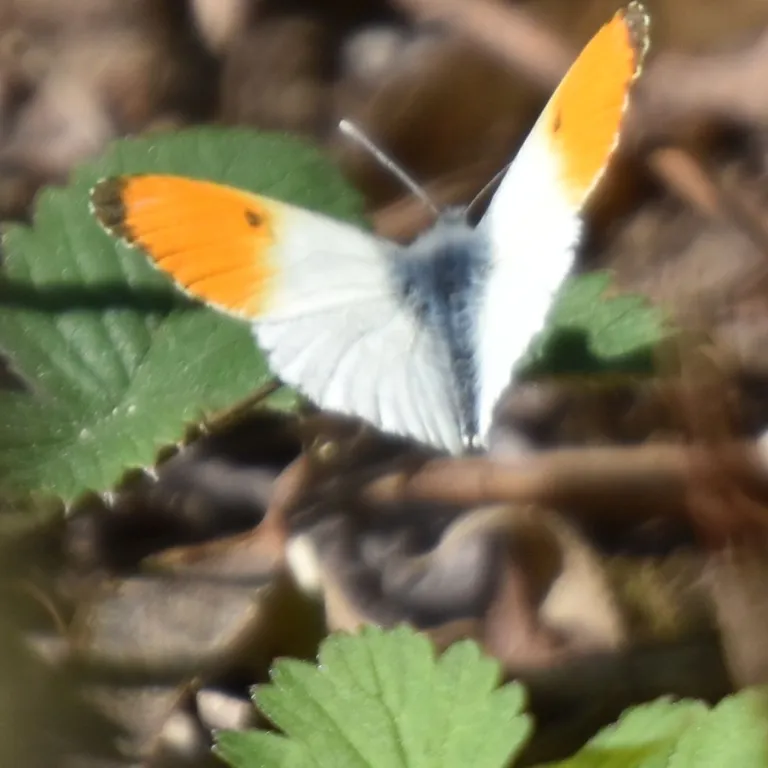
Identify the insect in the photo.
Anthocharis cardamines
